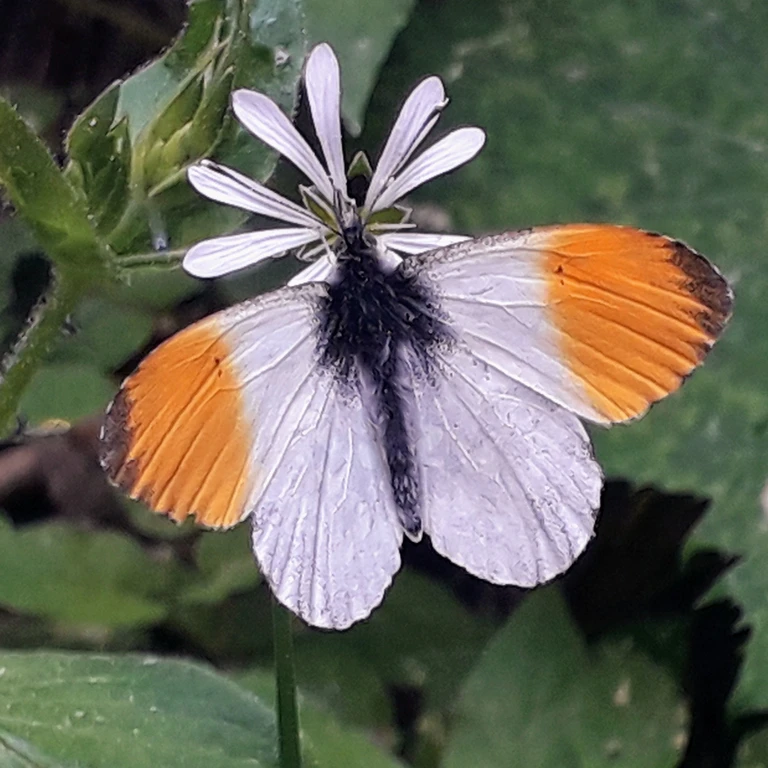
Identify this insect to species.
Anthocharis cardamines
